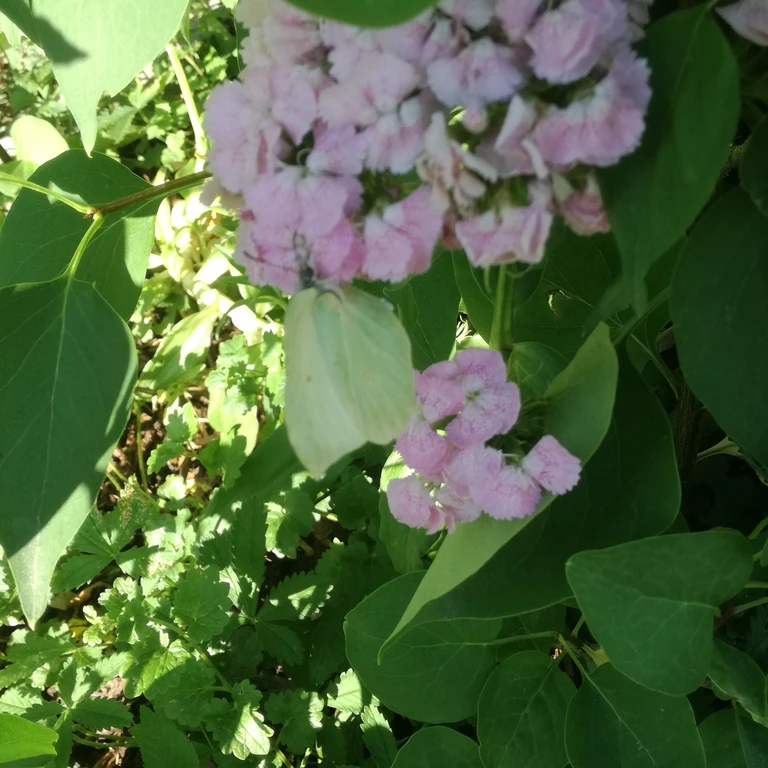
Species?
Gonepteryx rhamni
